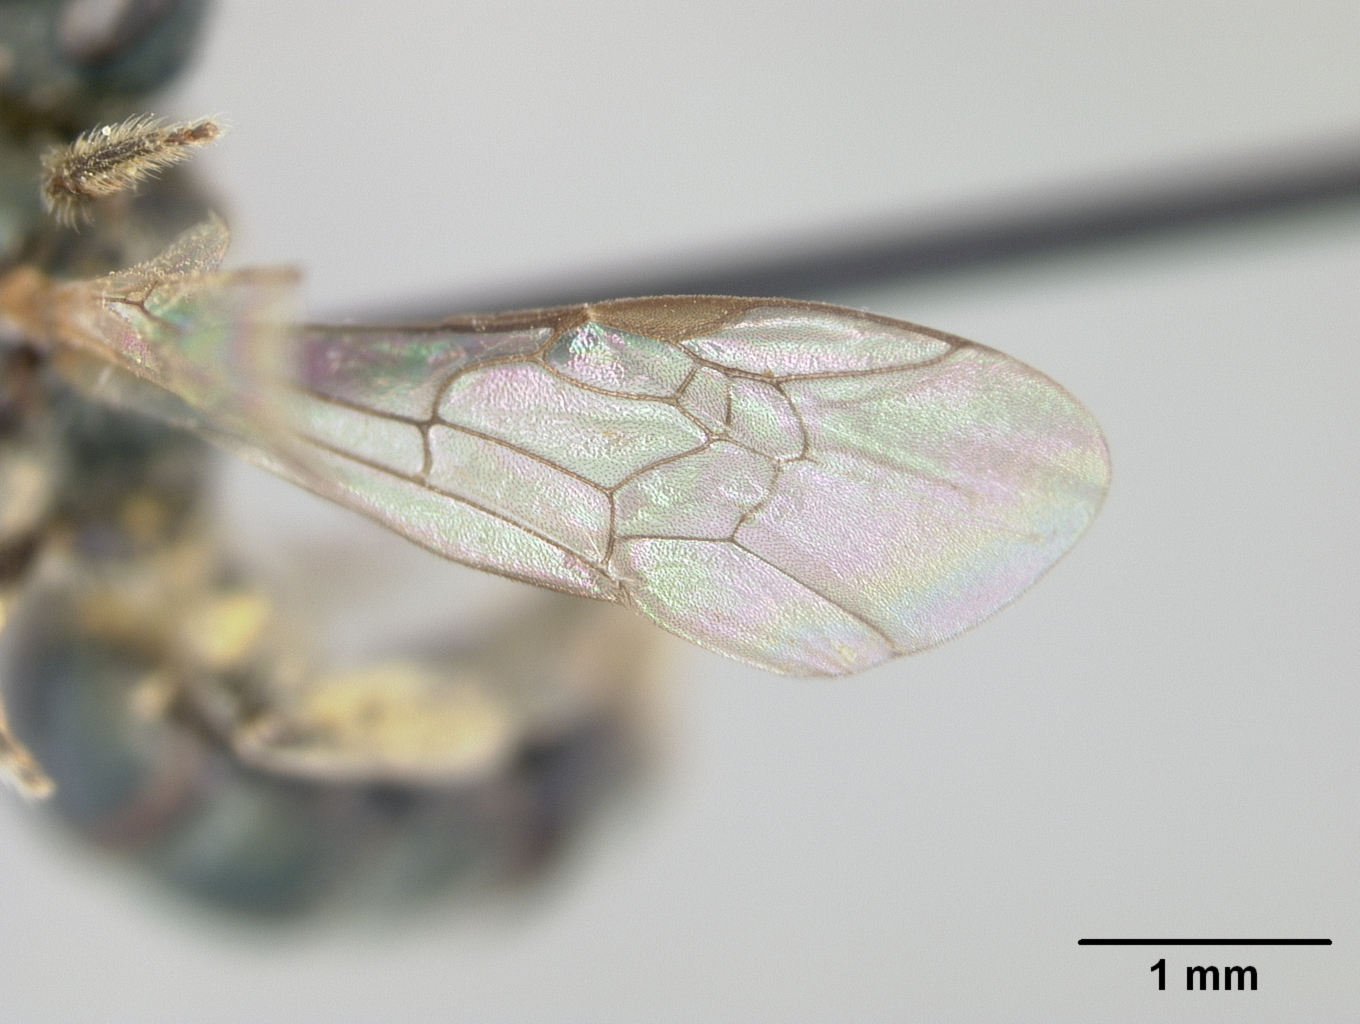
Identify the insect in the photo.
Halictus mayacensis
